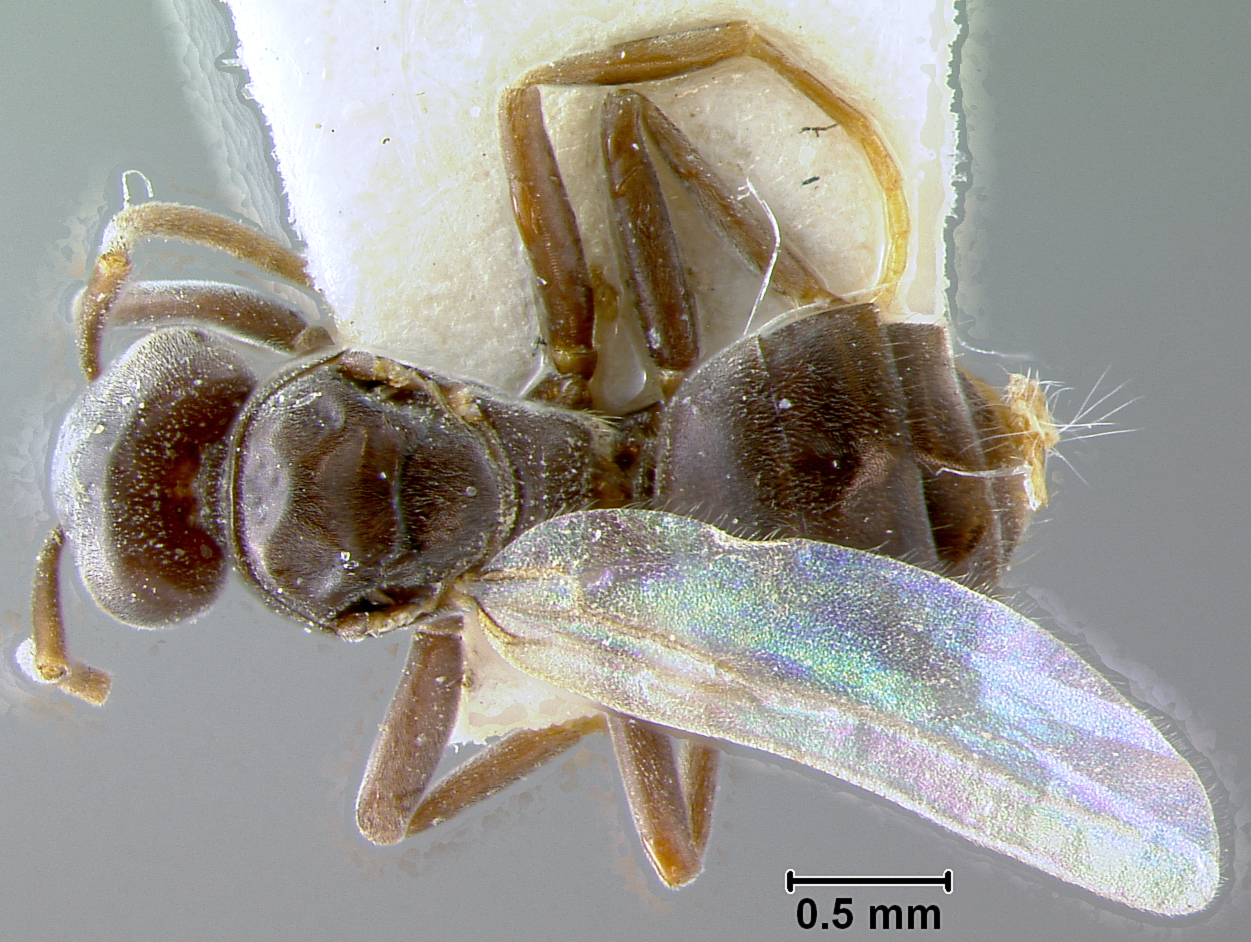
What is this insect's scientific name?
Bothriomyrmex decapitans
